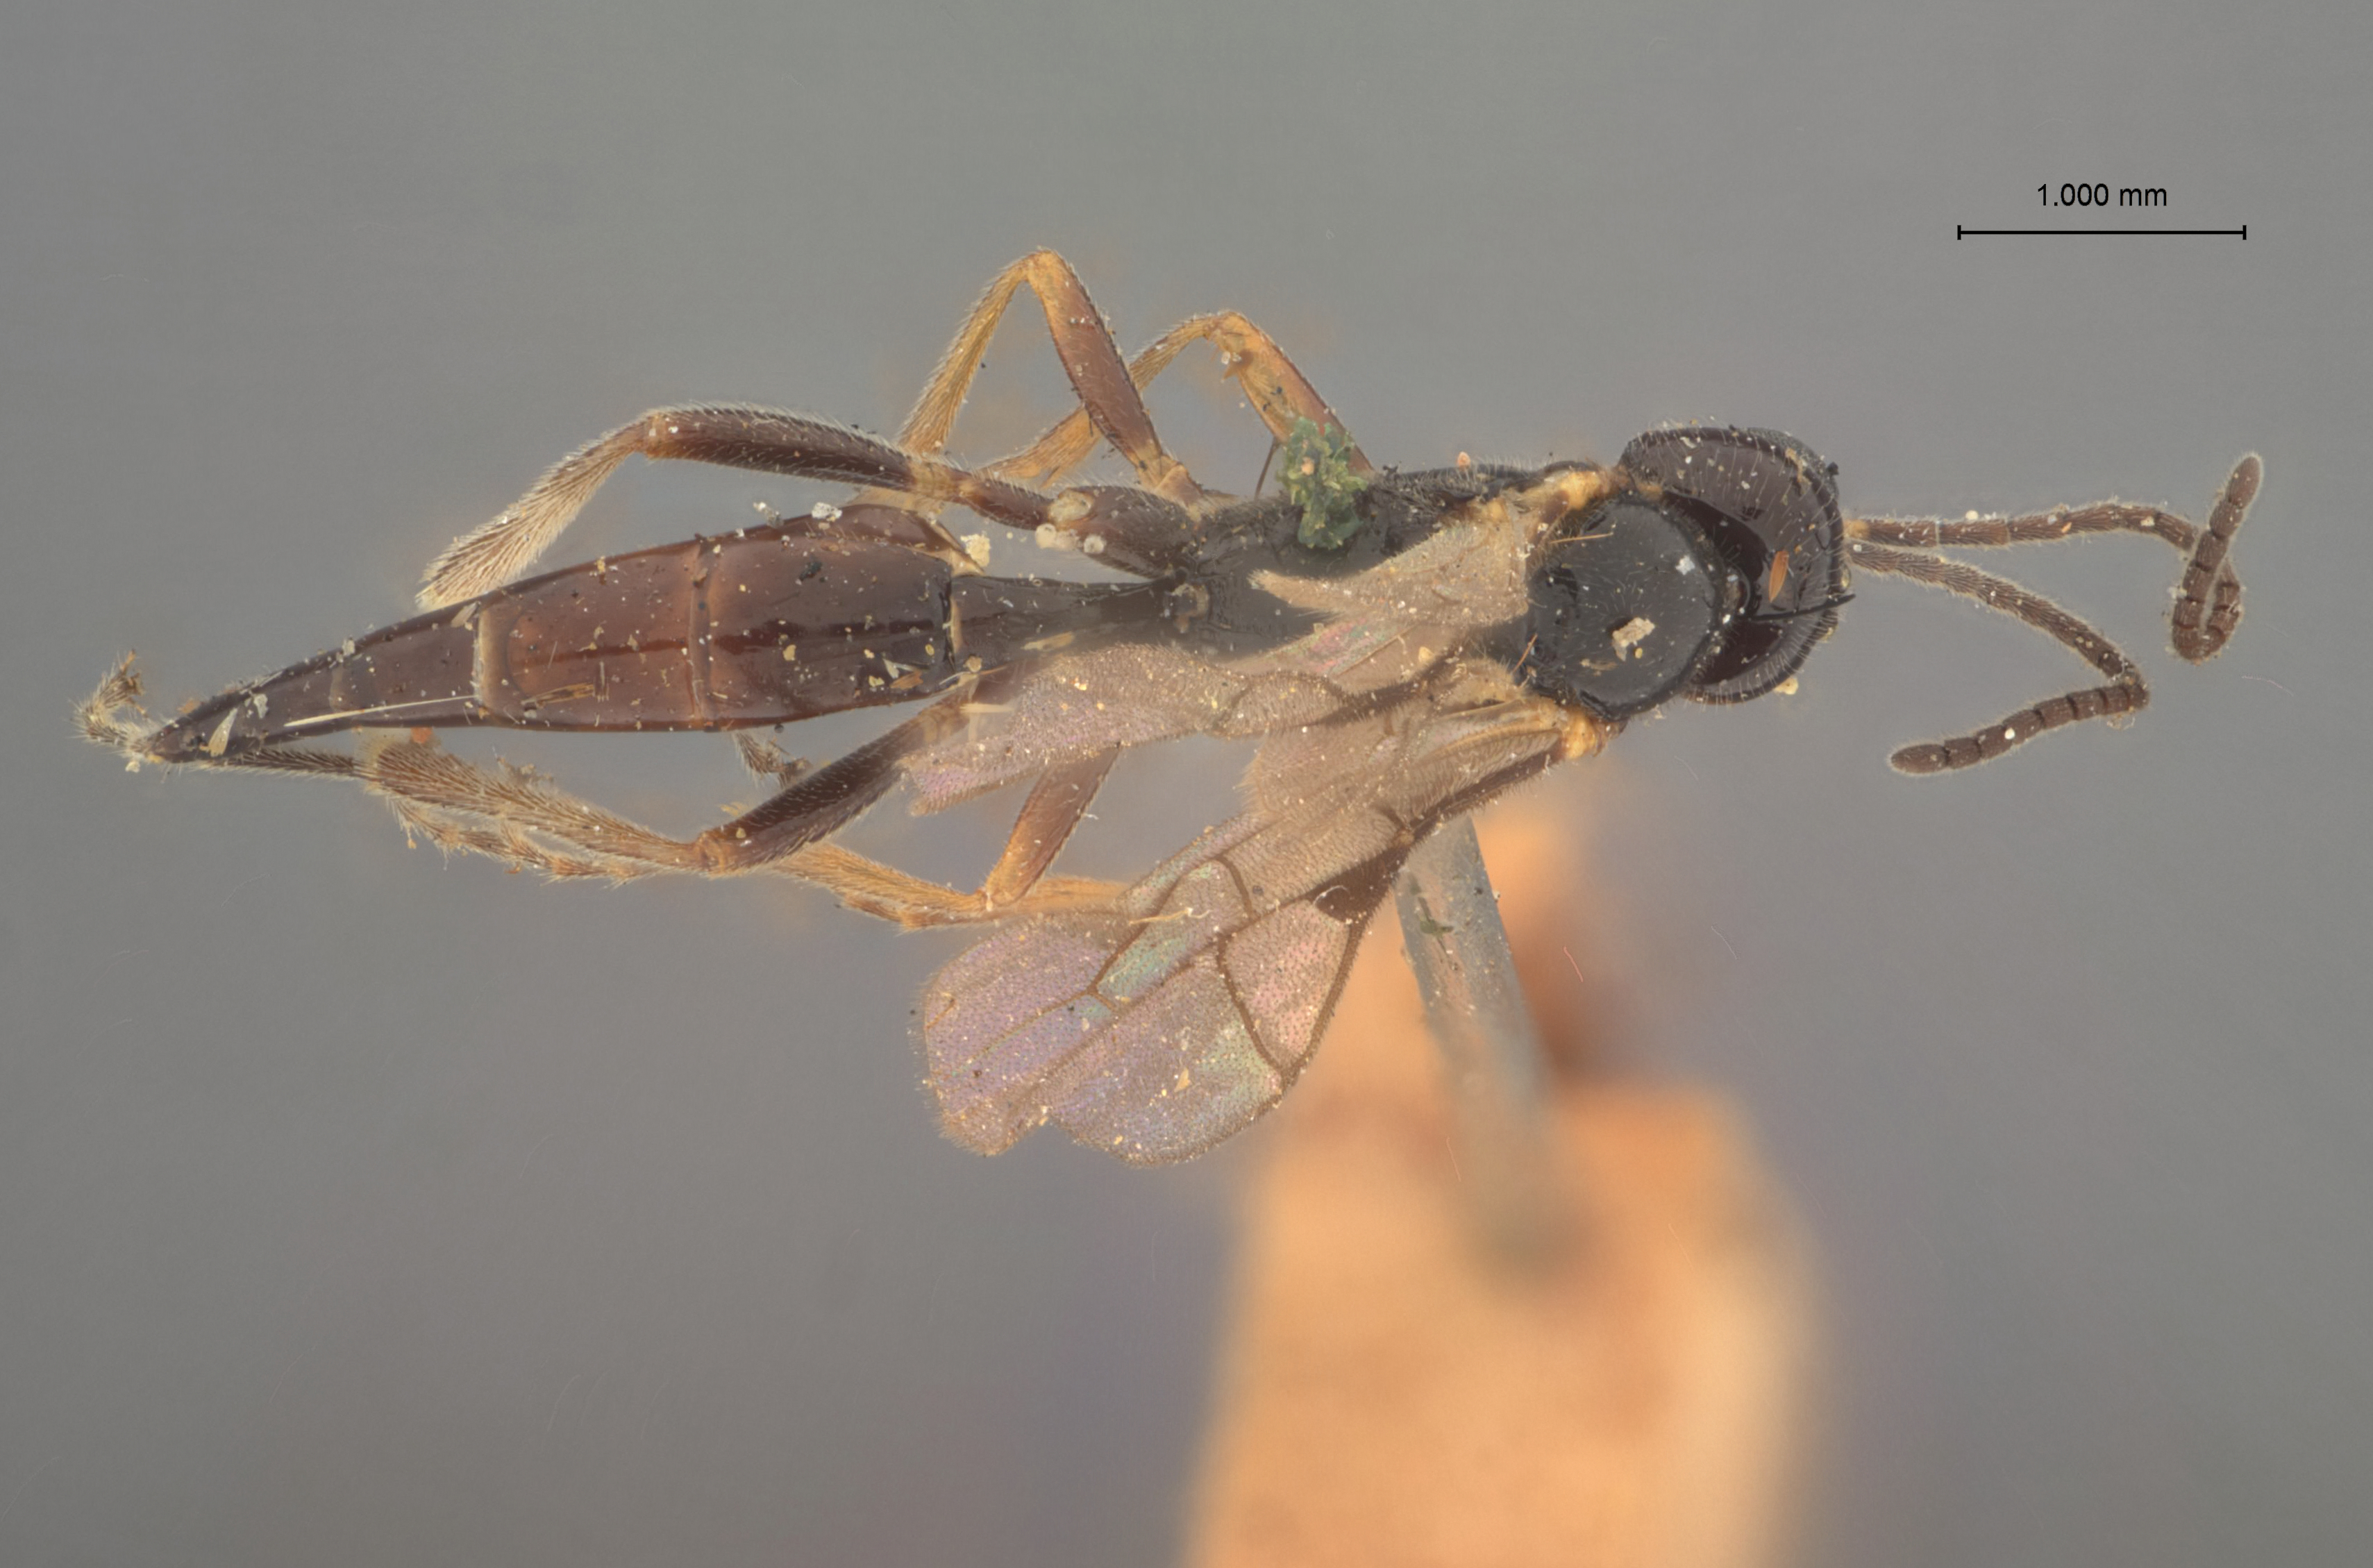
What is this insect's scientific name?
Exolytus popoffianus
